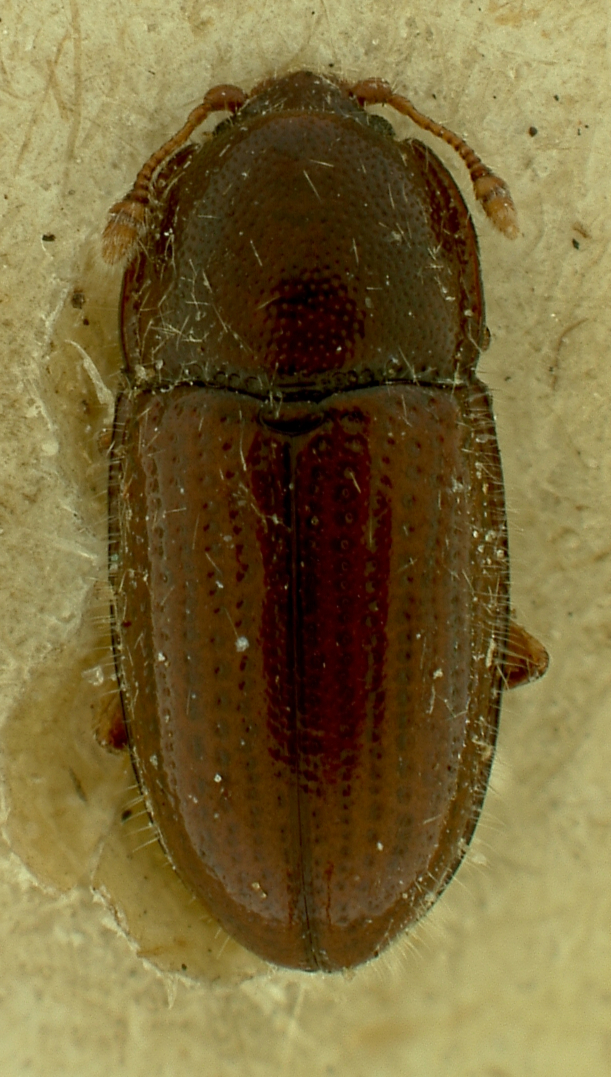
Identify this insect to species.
Philothermus kingsolveri
